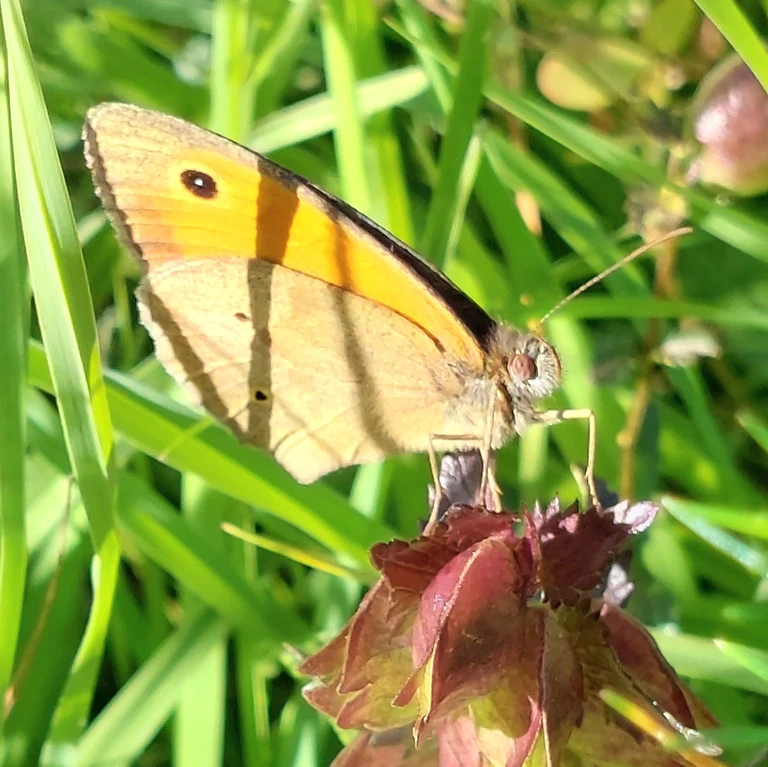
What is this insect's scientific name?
Maniola jurtina
